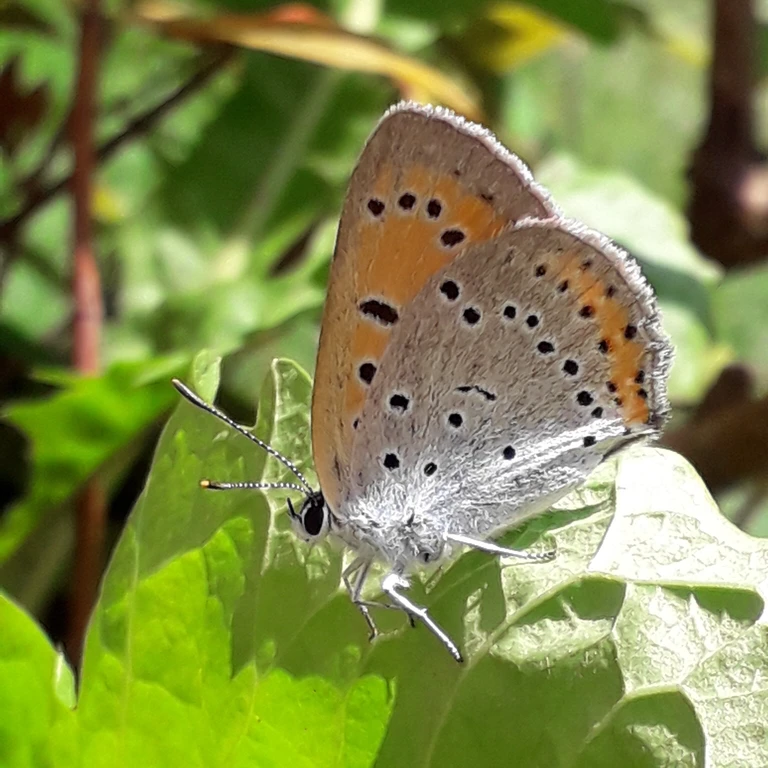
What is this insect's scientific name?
Lycaena dispar
